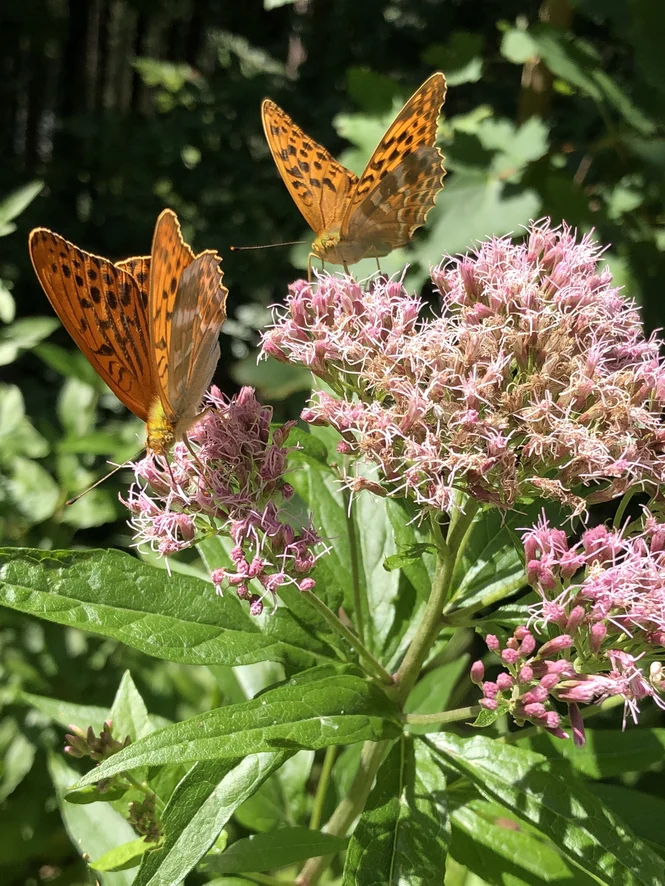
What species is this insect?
Argynnis paphia
